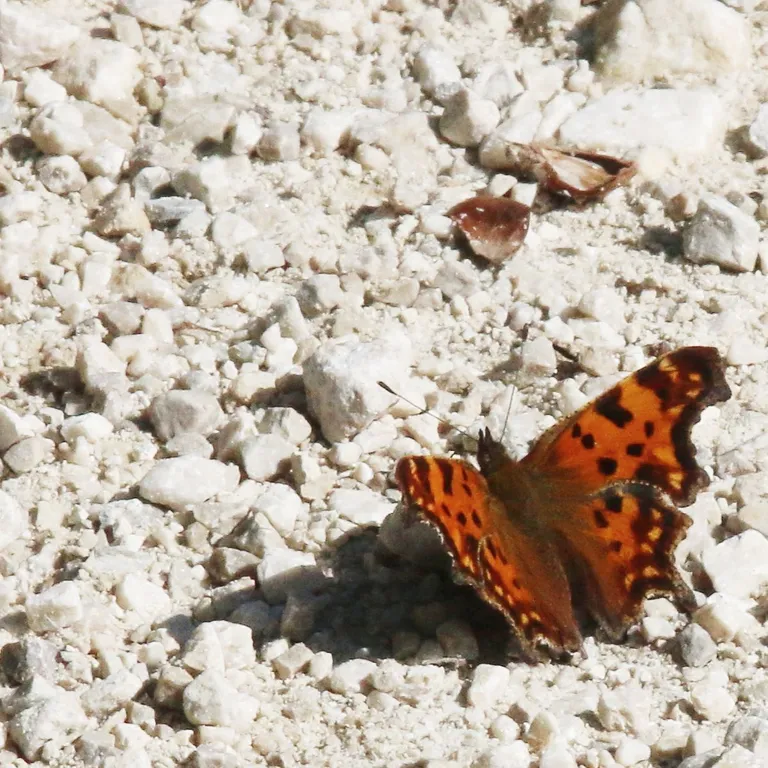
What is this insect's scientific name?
Polygonia c-album
